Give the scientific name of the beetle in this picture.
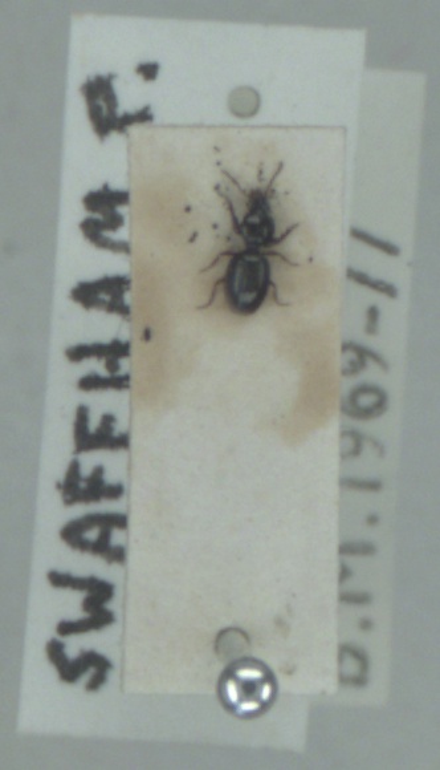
Dyschirius globosus
